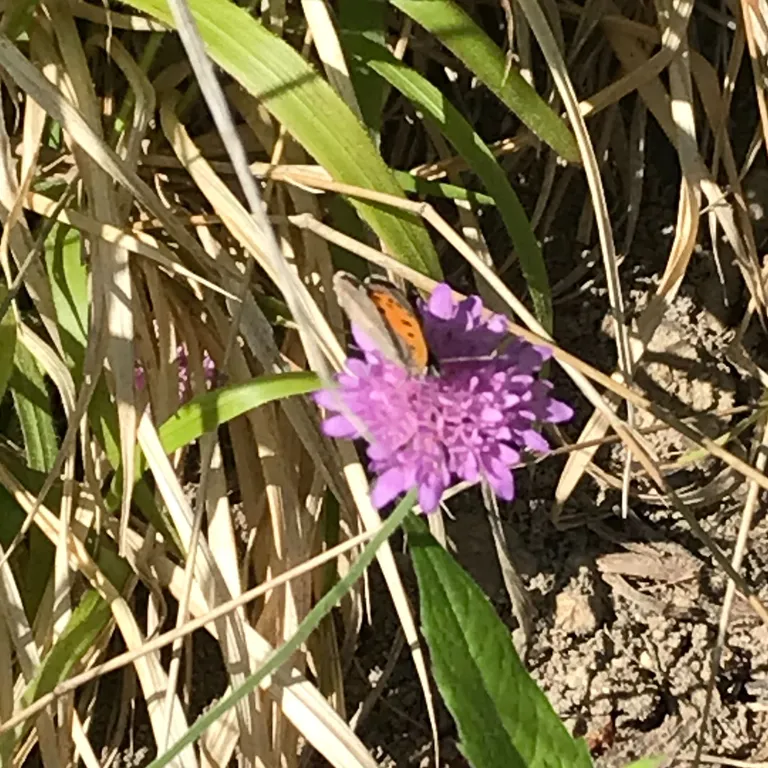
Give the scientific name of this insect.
Lycaena phlaeas
